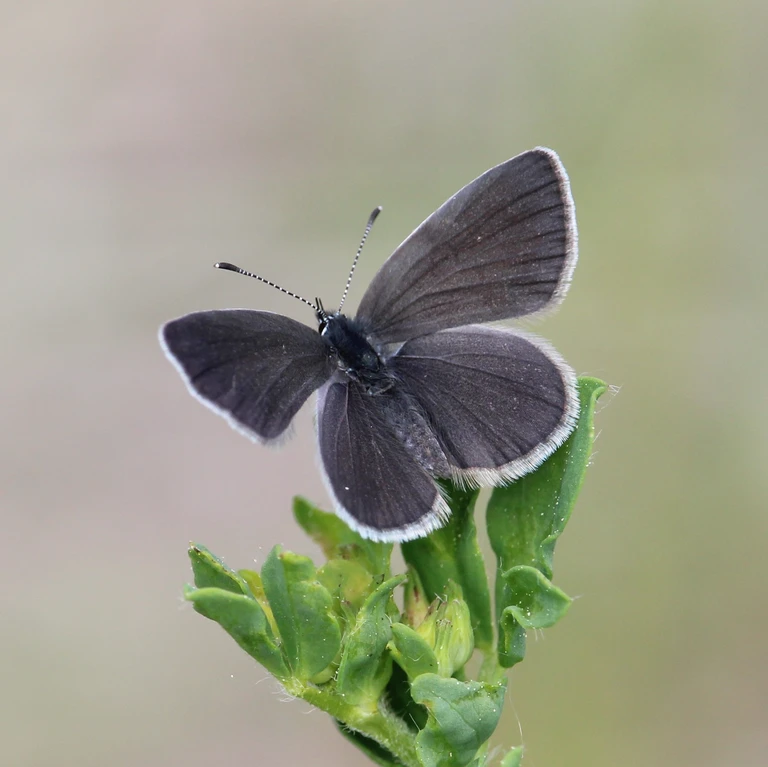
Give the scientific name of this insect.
Cupido minimus
